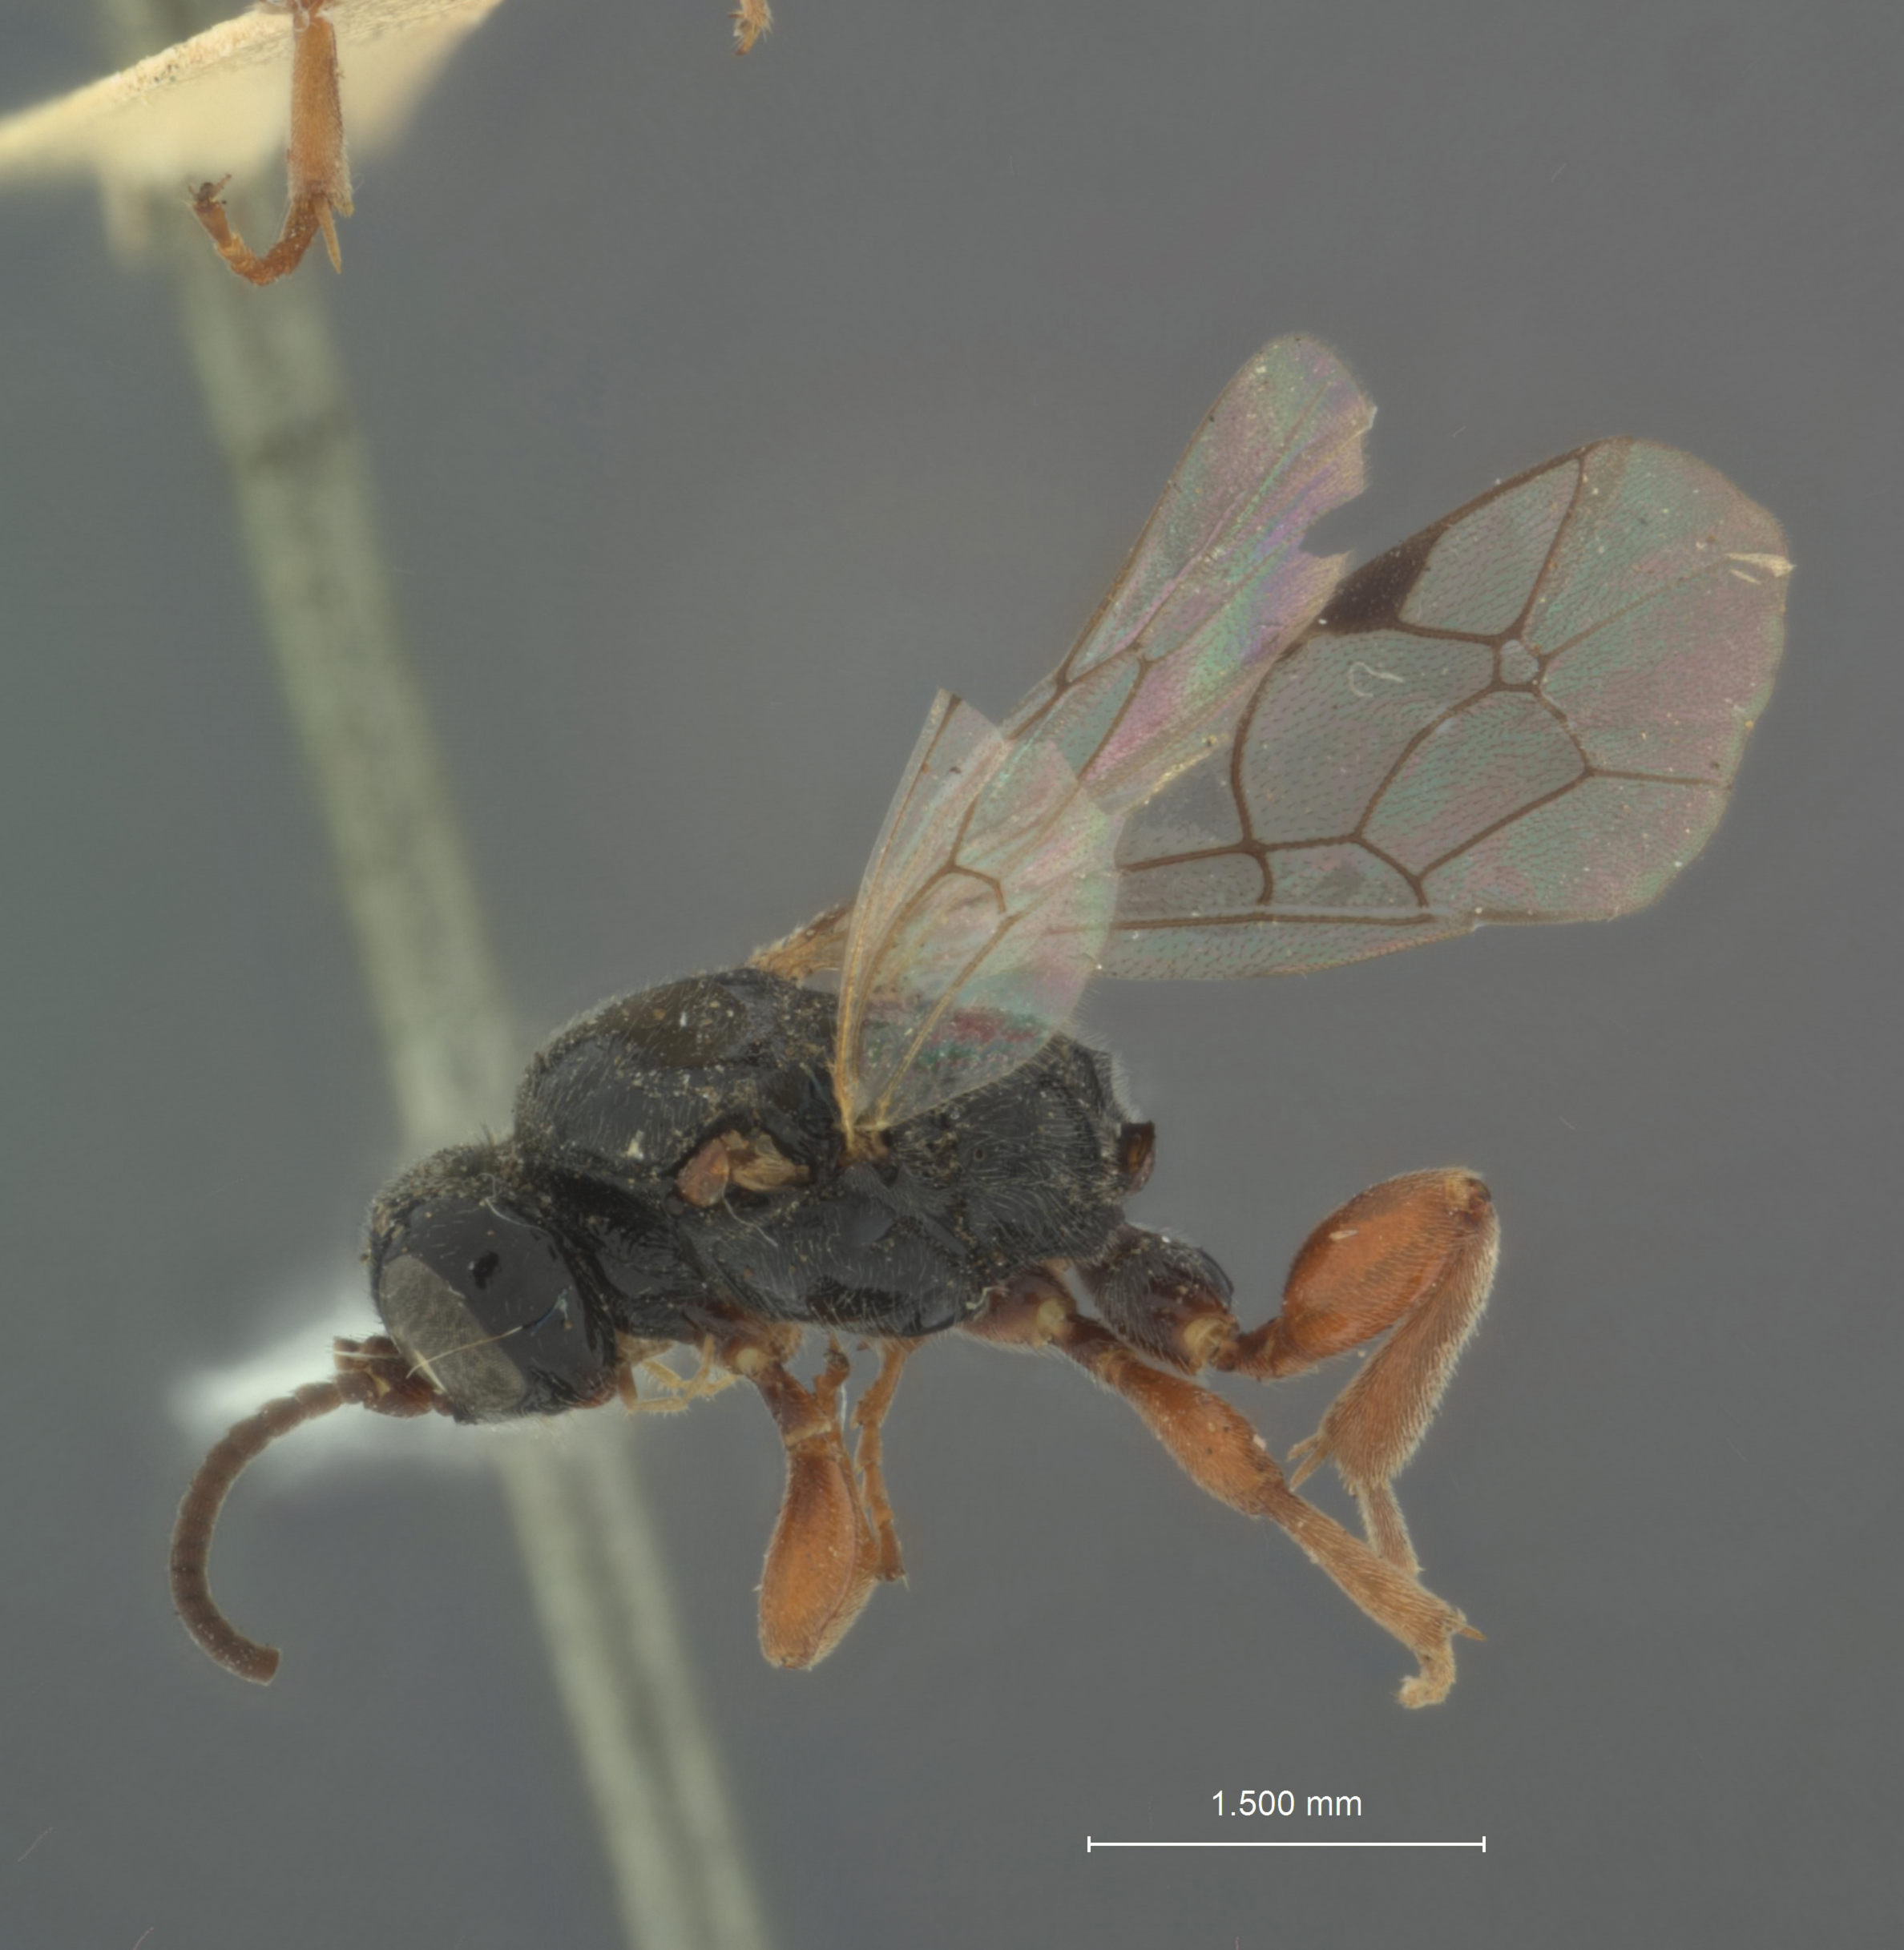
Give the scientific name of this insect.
Nematomicrus coloradensis
